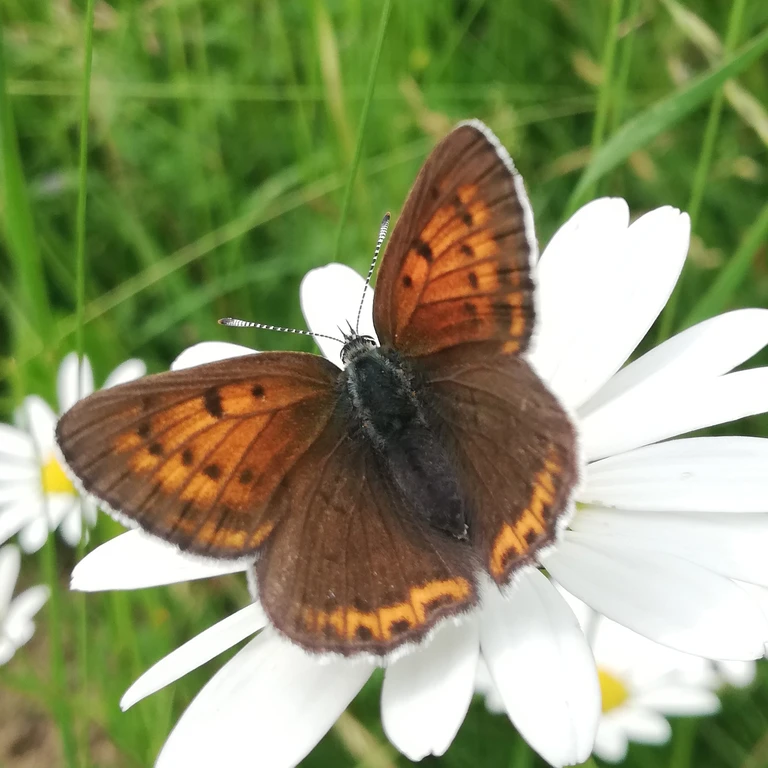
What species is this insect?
Lycaena hippothoe (also Palaeochrysophanus hippothoe)
